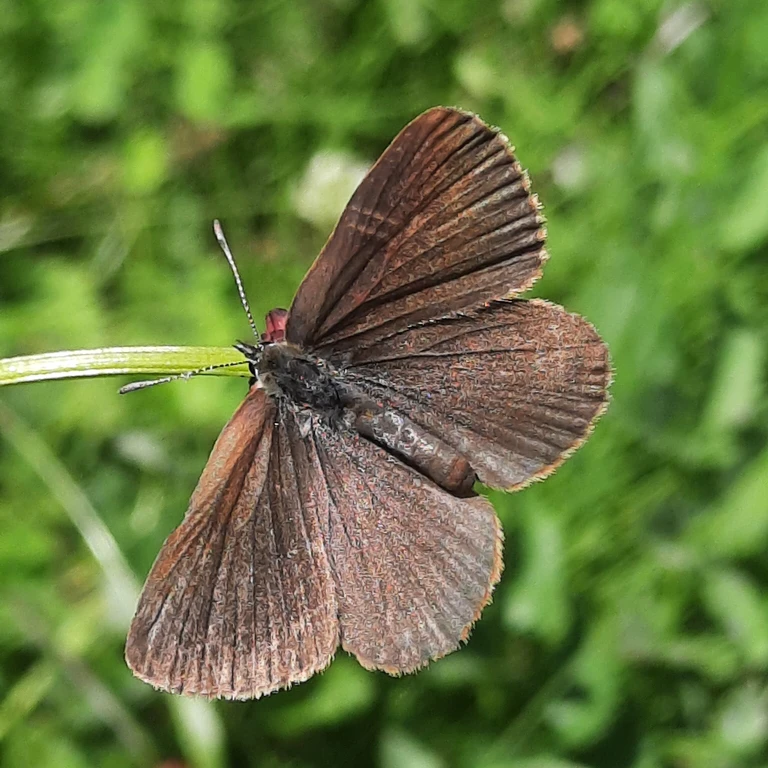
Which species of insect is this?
Phengaris nausithous (also Maculinea nausithous)
